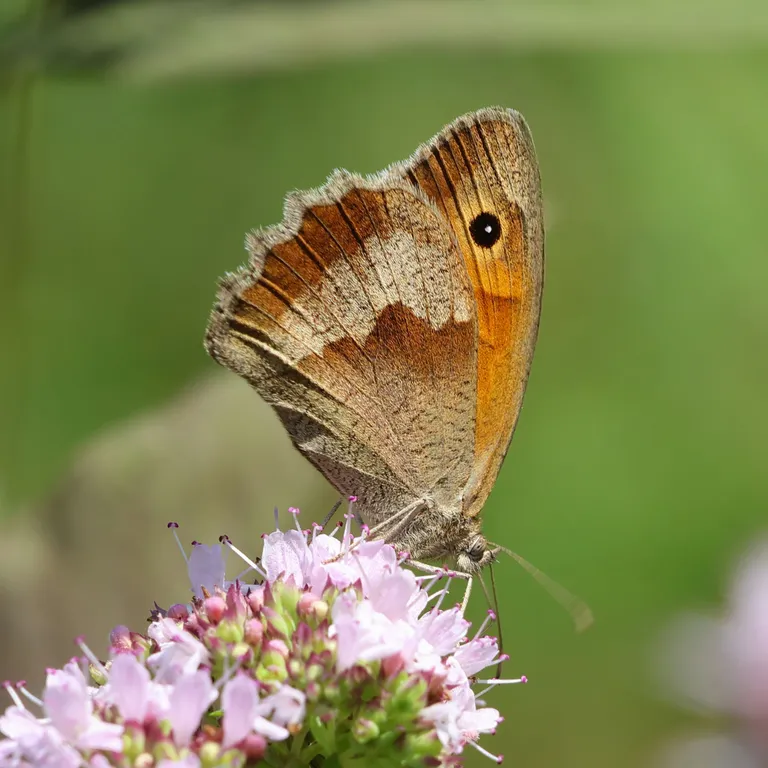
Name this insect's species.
Maniola jurtina
